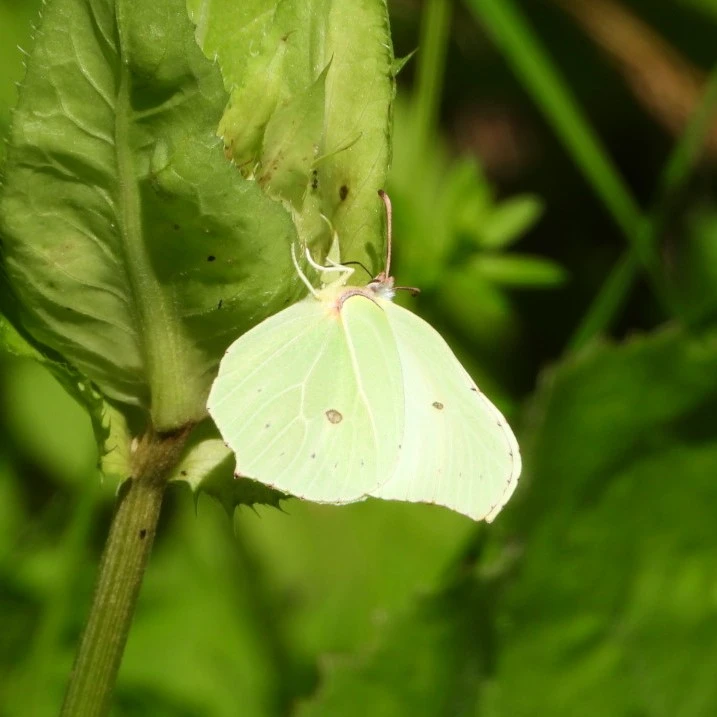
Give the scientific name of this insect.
Gonepteryx rhamni
